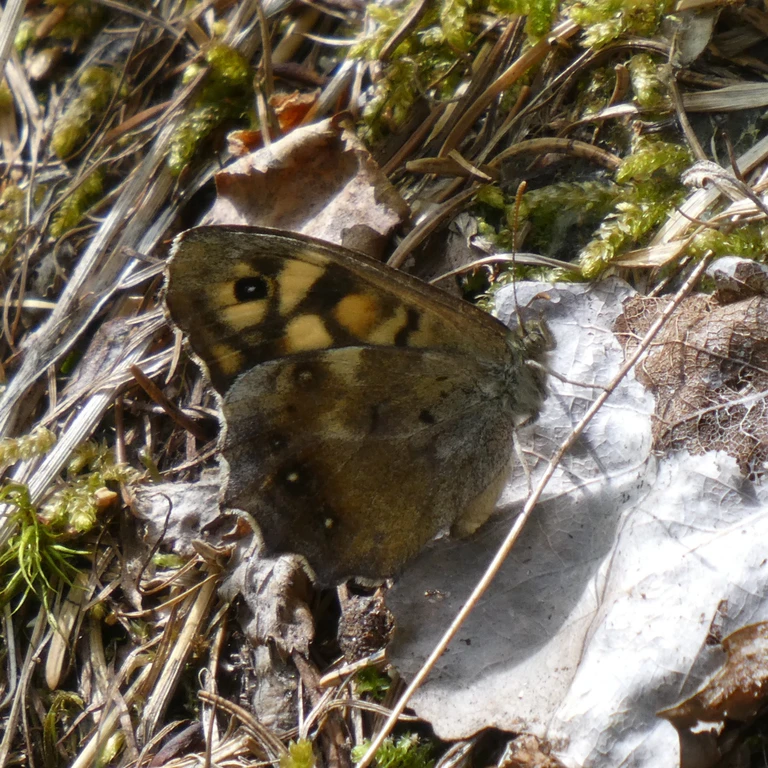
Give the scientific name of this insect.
Pararge aegeria
